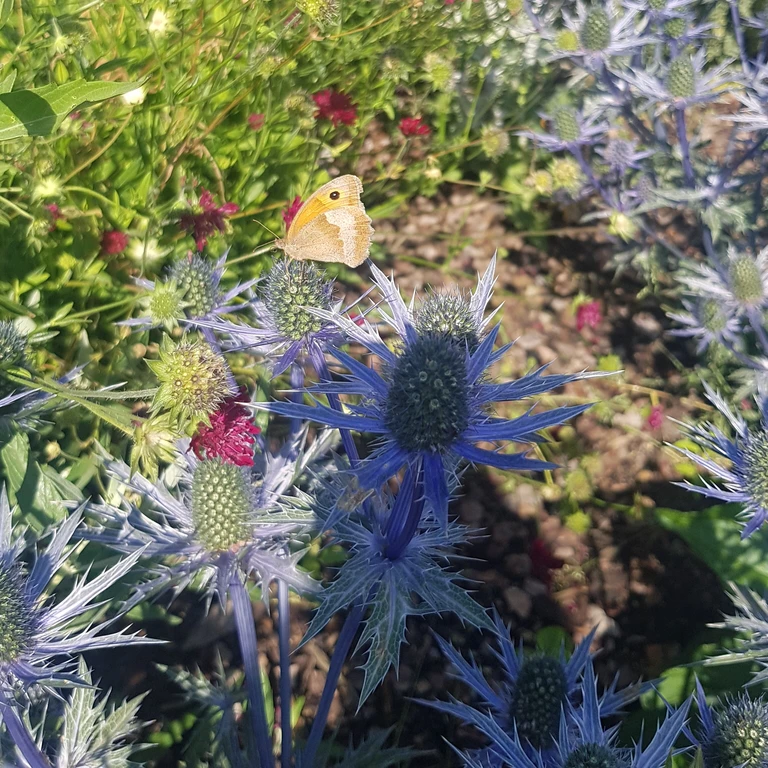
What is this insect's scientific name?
Maniola jurtina
